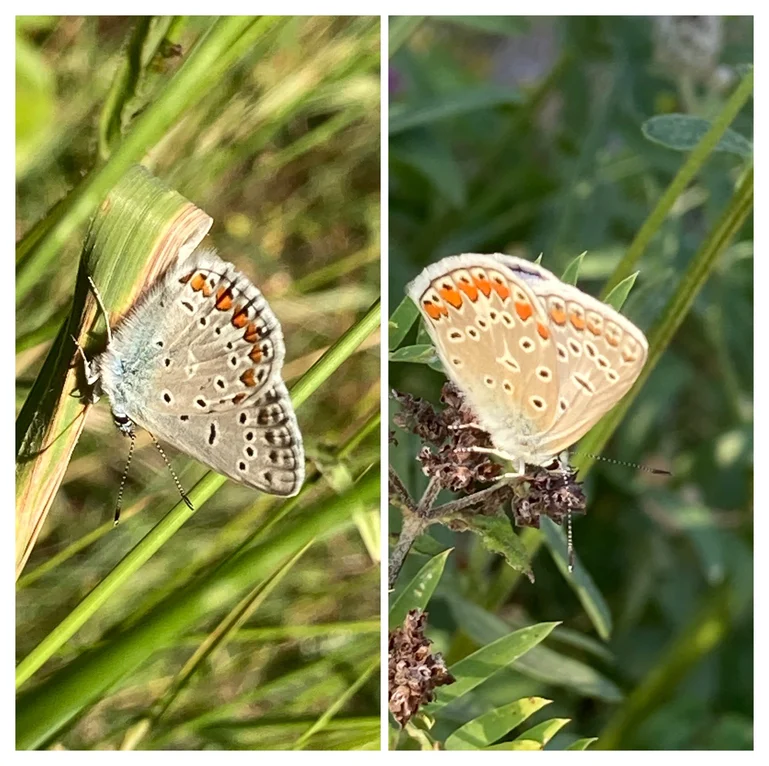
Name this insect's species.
Polyommatus icarus
